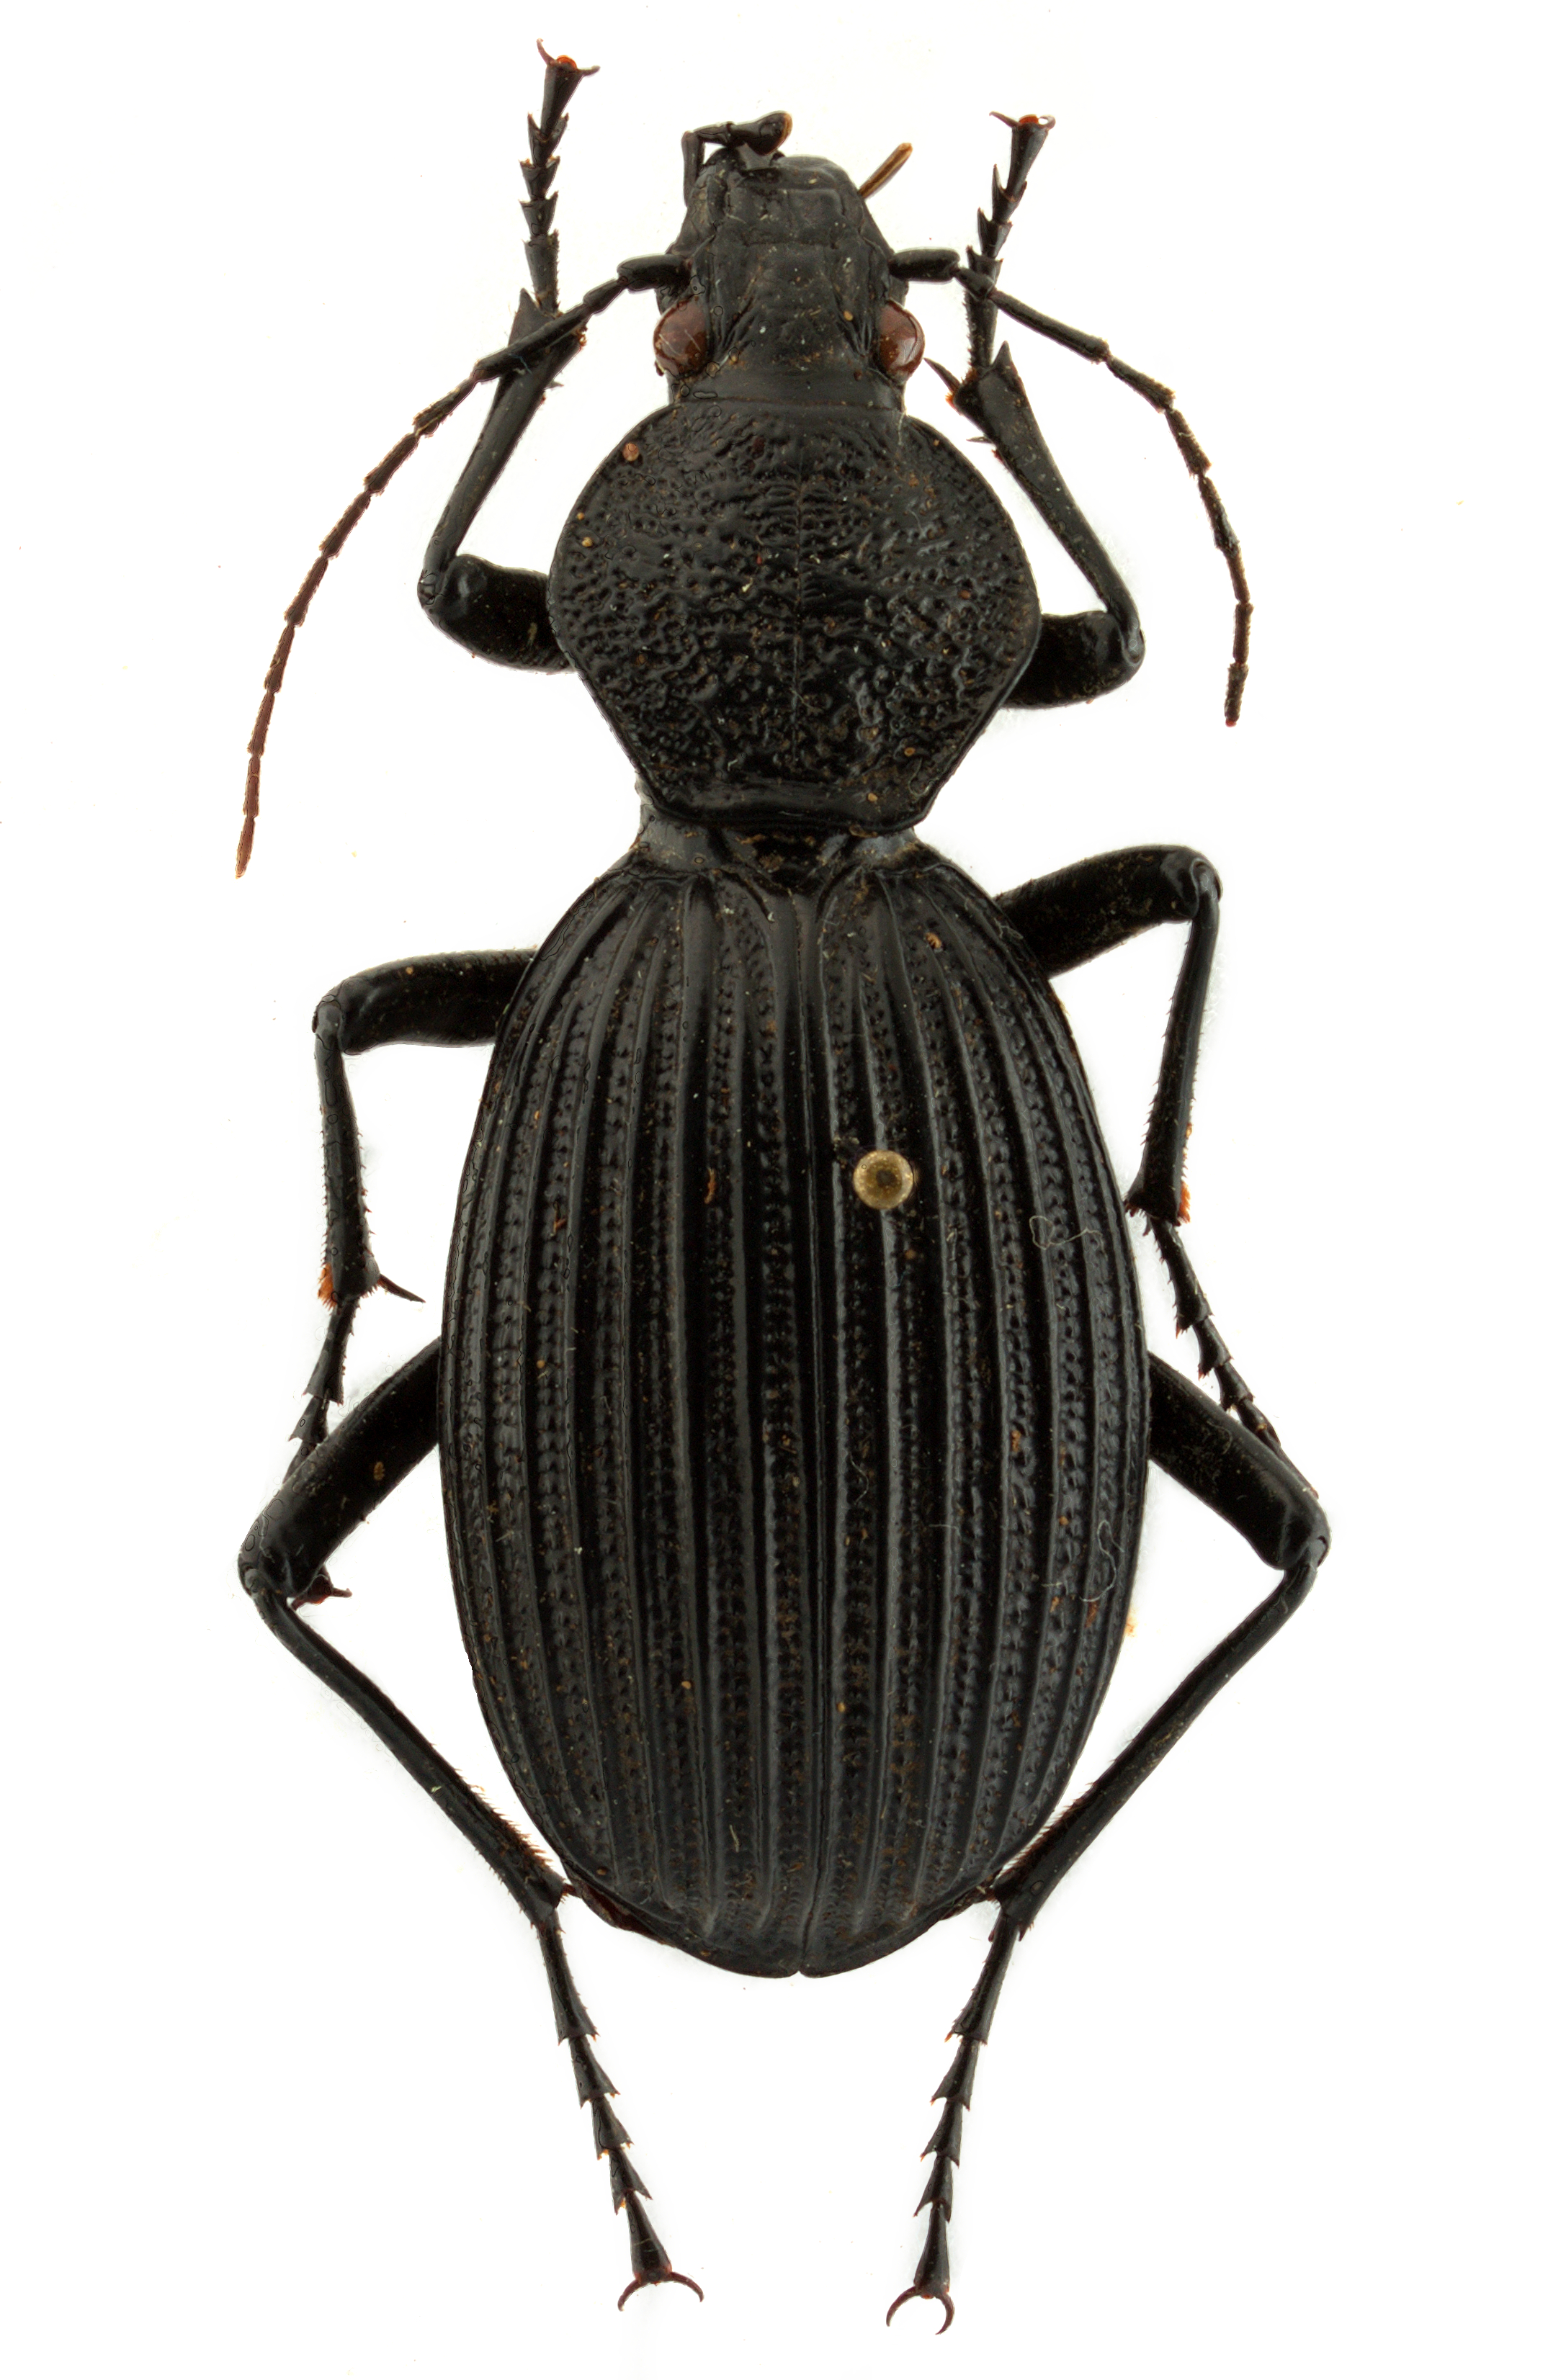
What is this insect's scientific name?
Tefflus zebulianus
